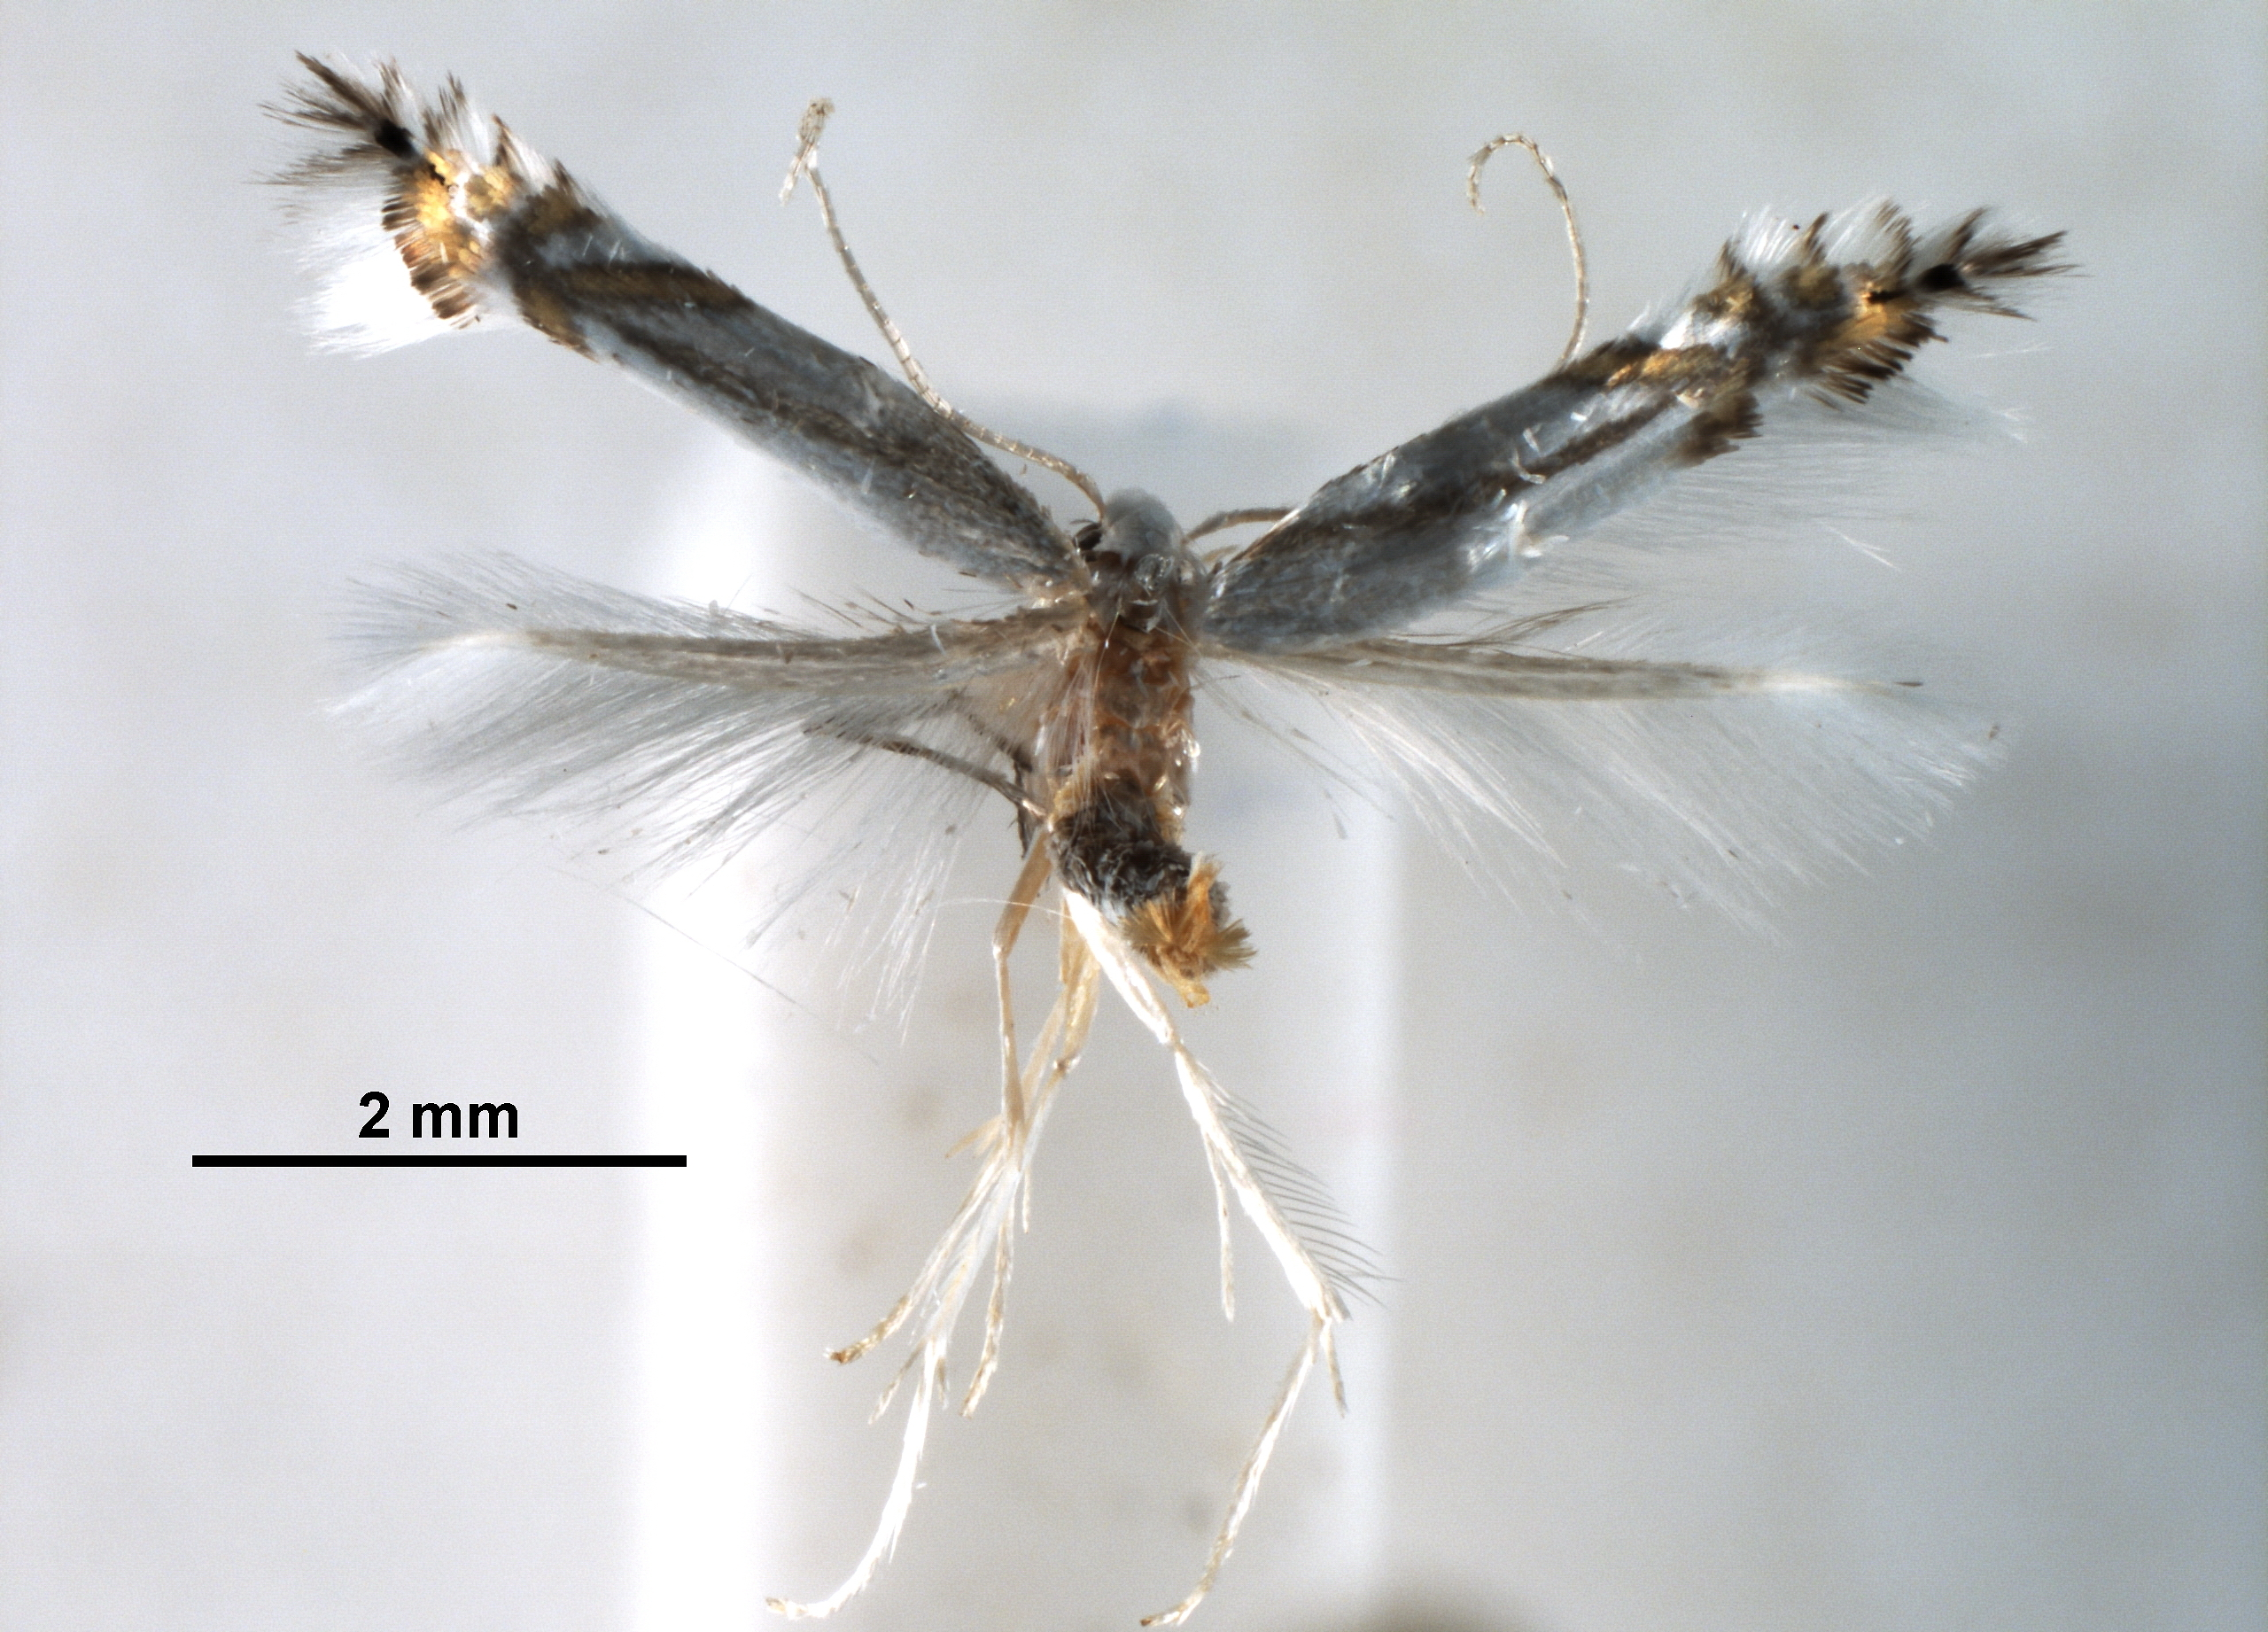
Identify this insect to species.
Phyllocnistis tropaeolicola
